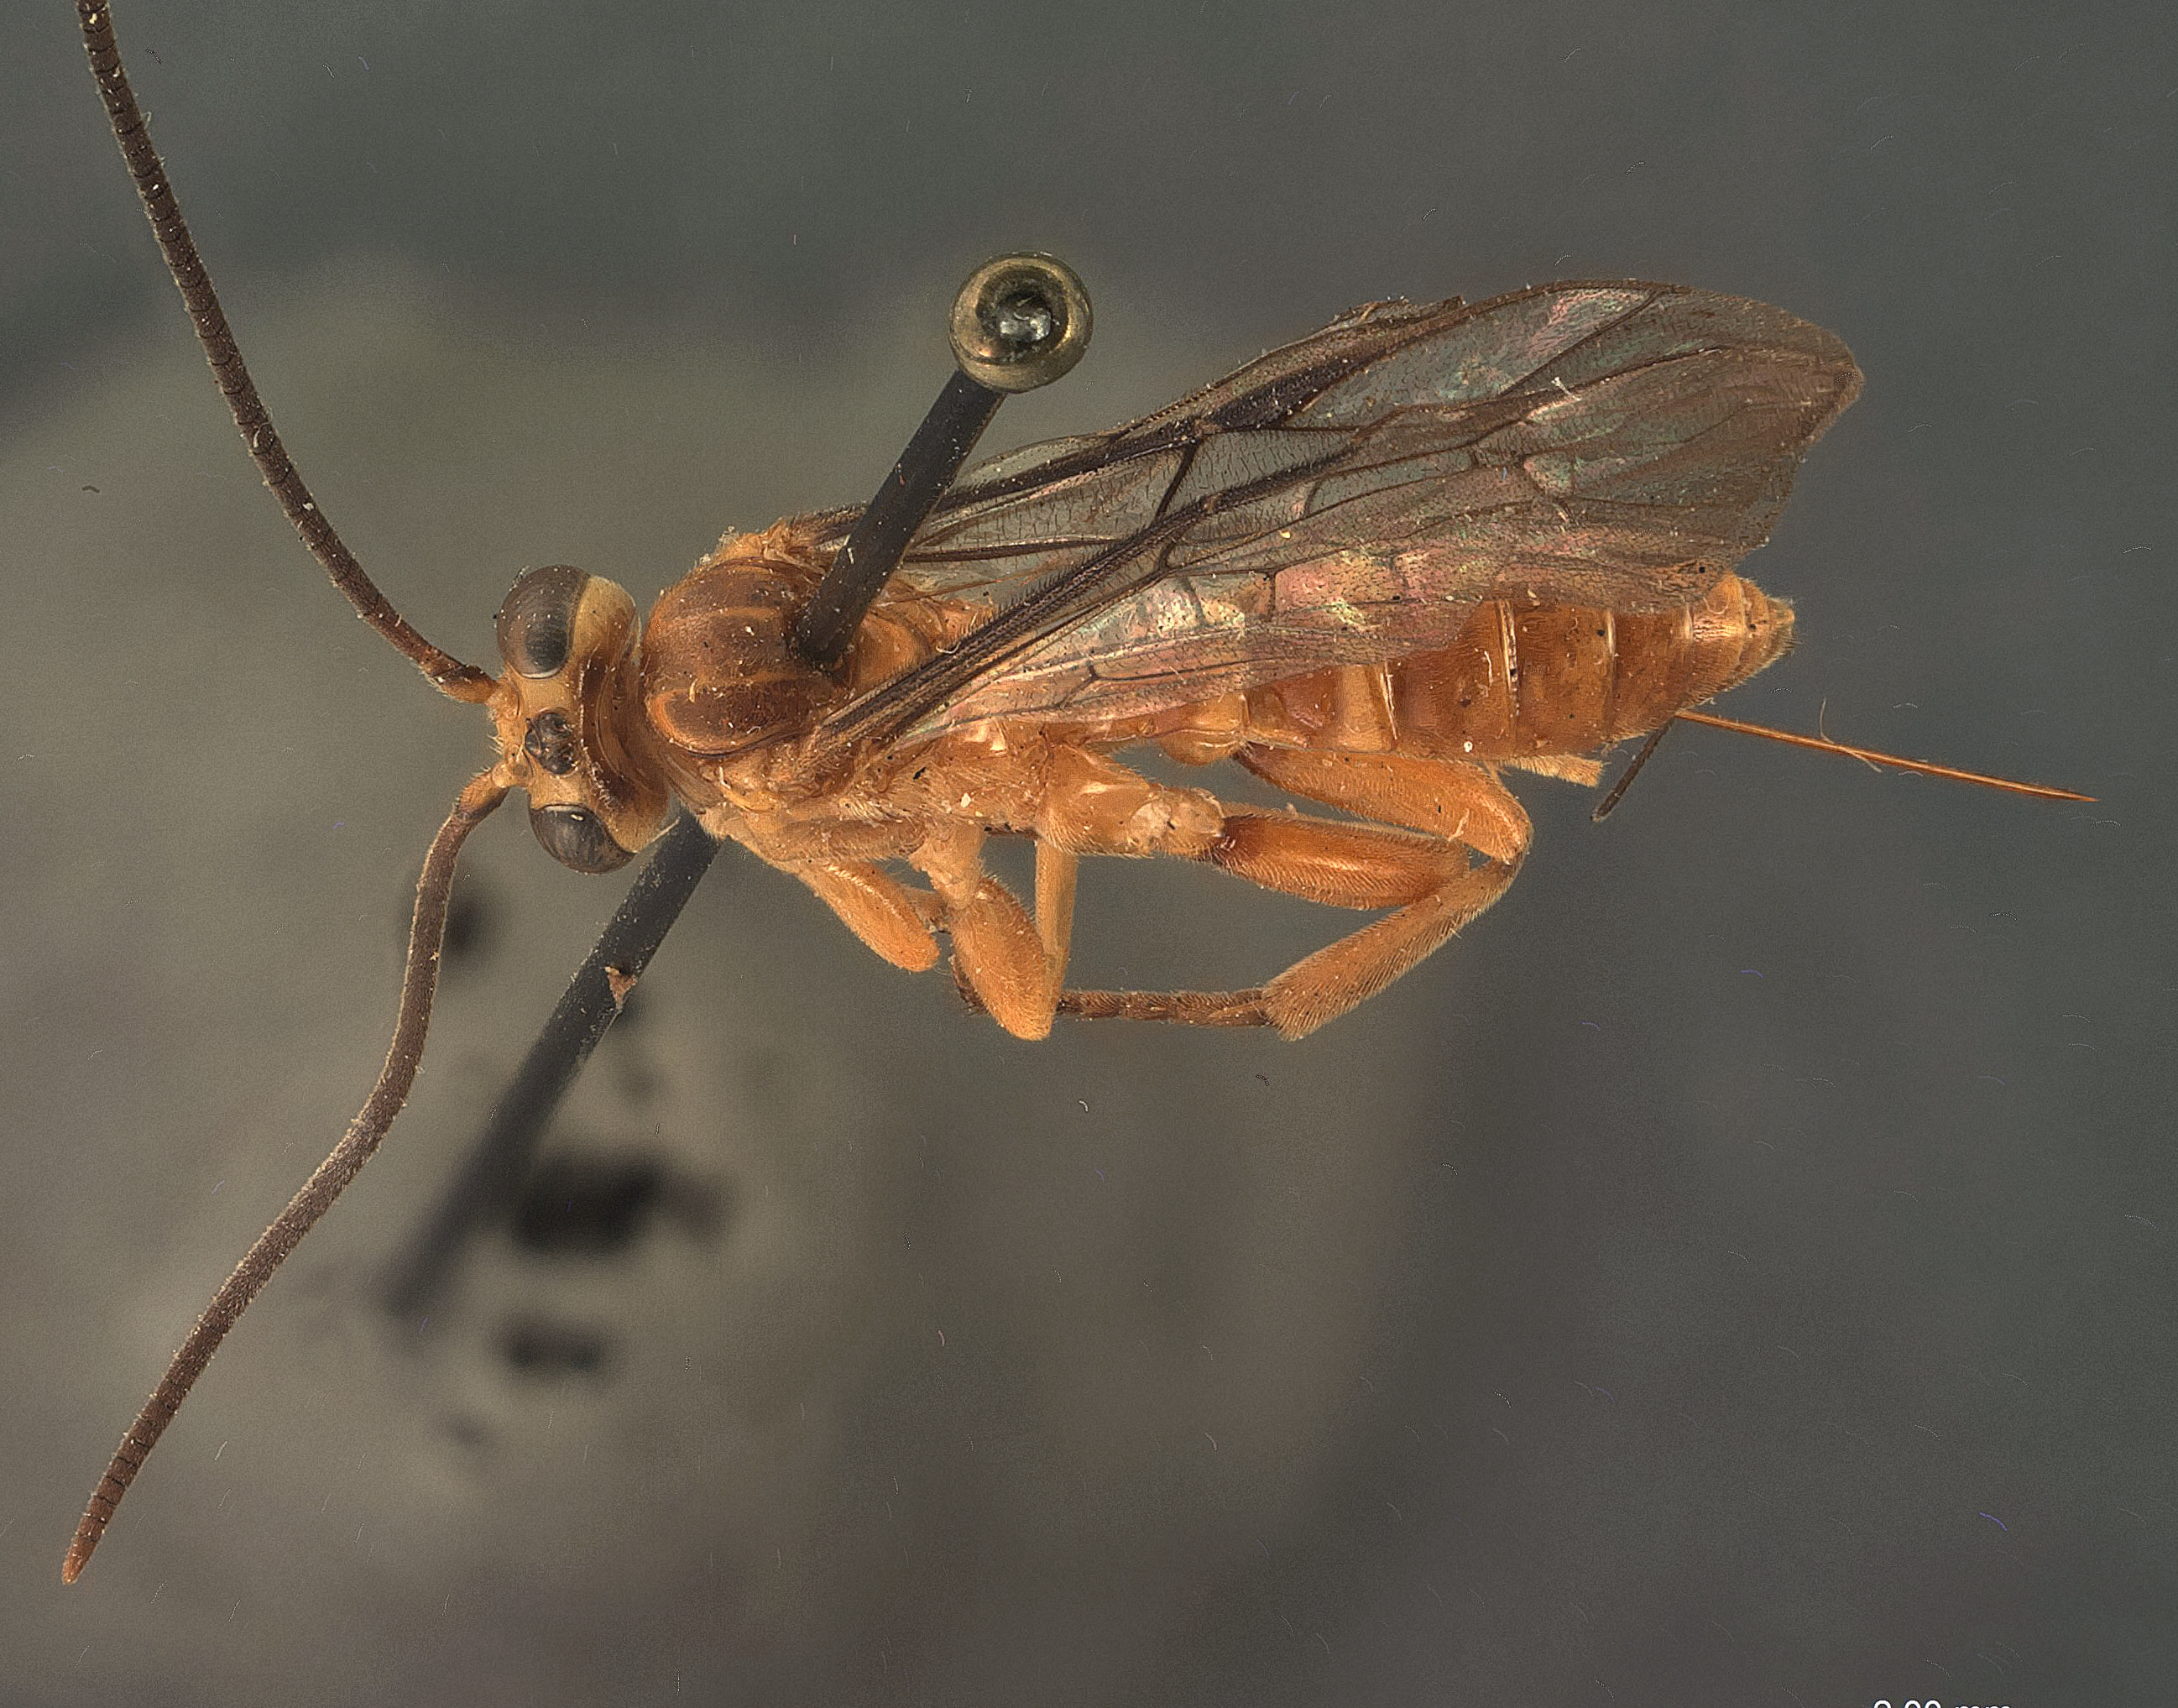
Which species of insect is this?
Theronia compacta
